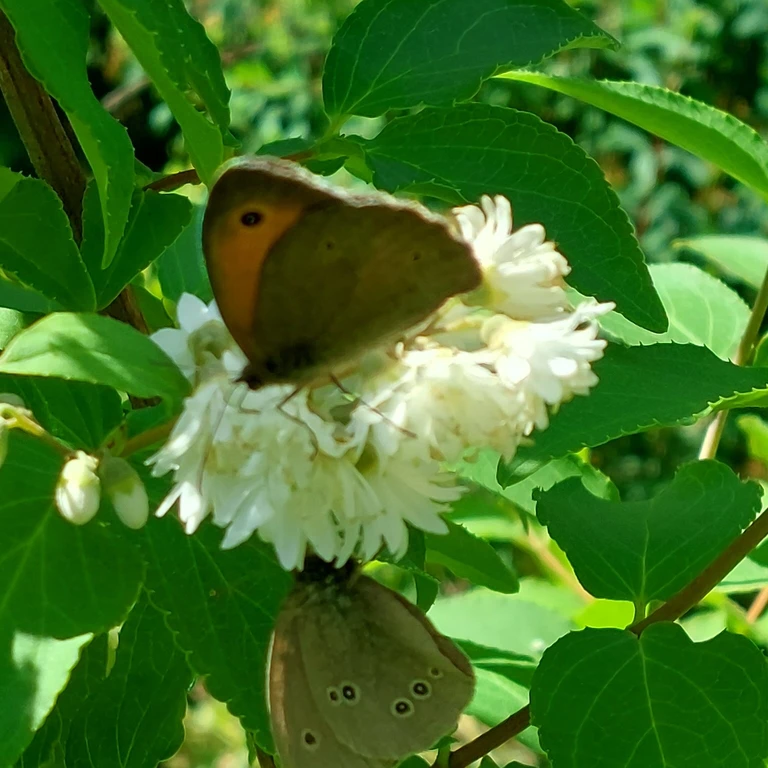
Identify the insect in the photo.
Maniola jurtina
